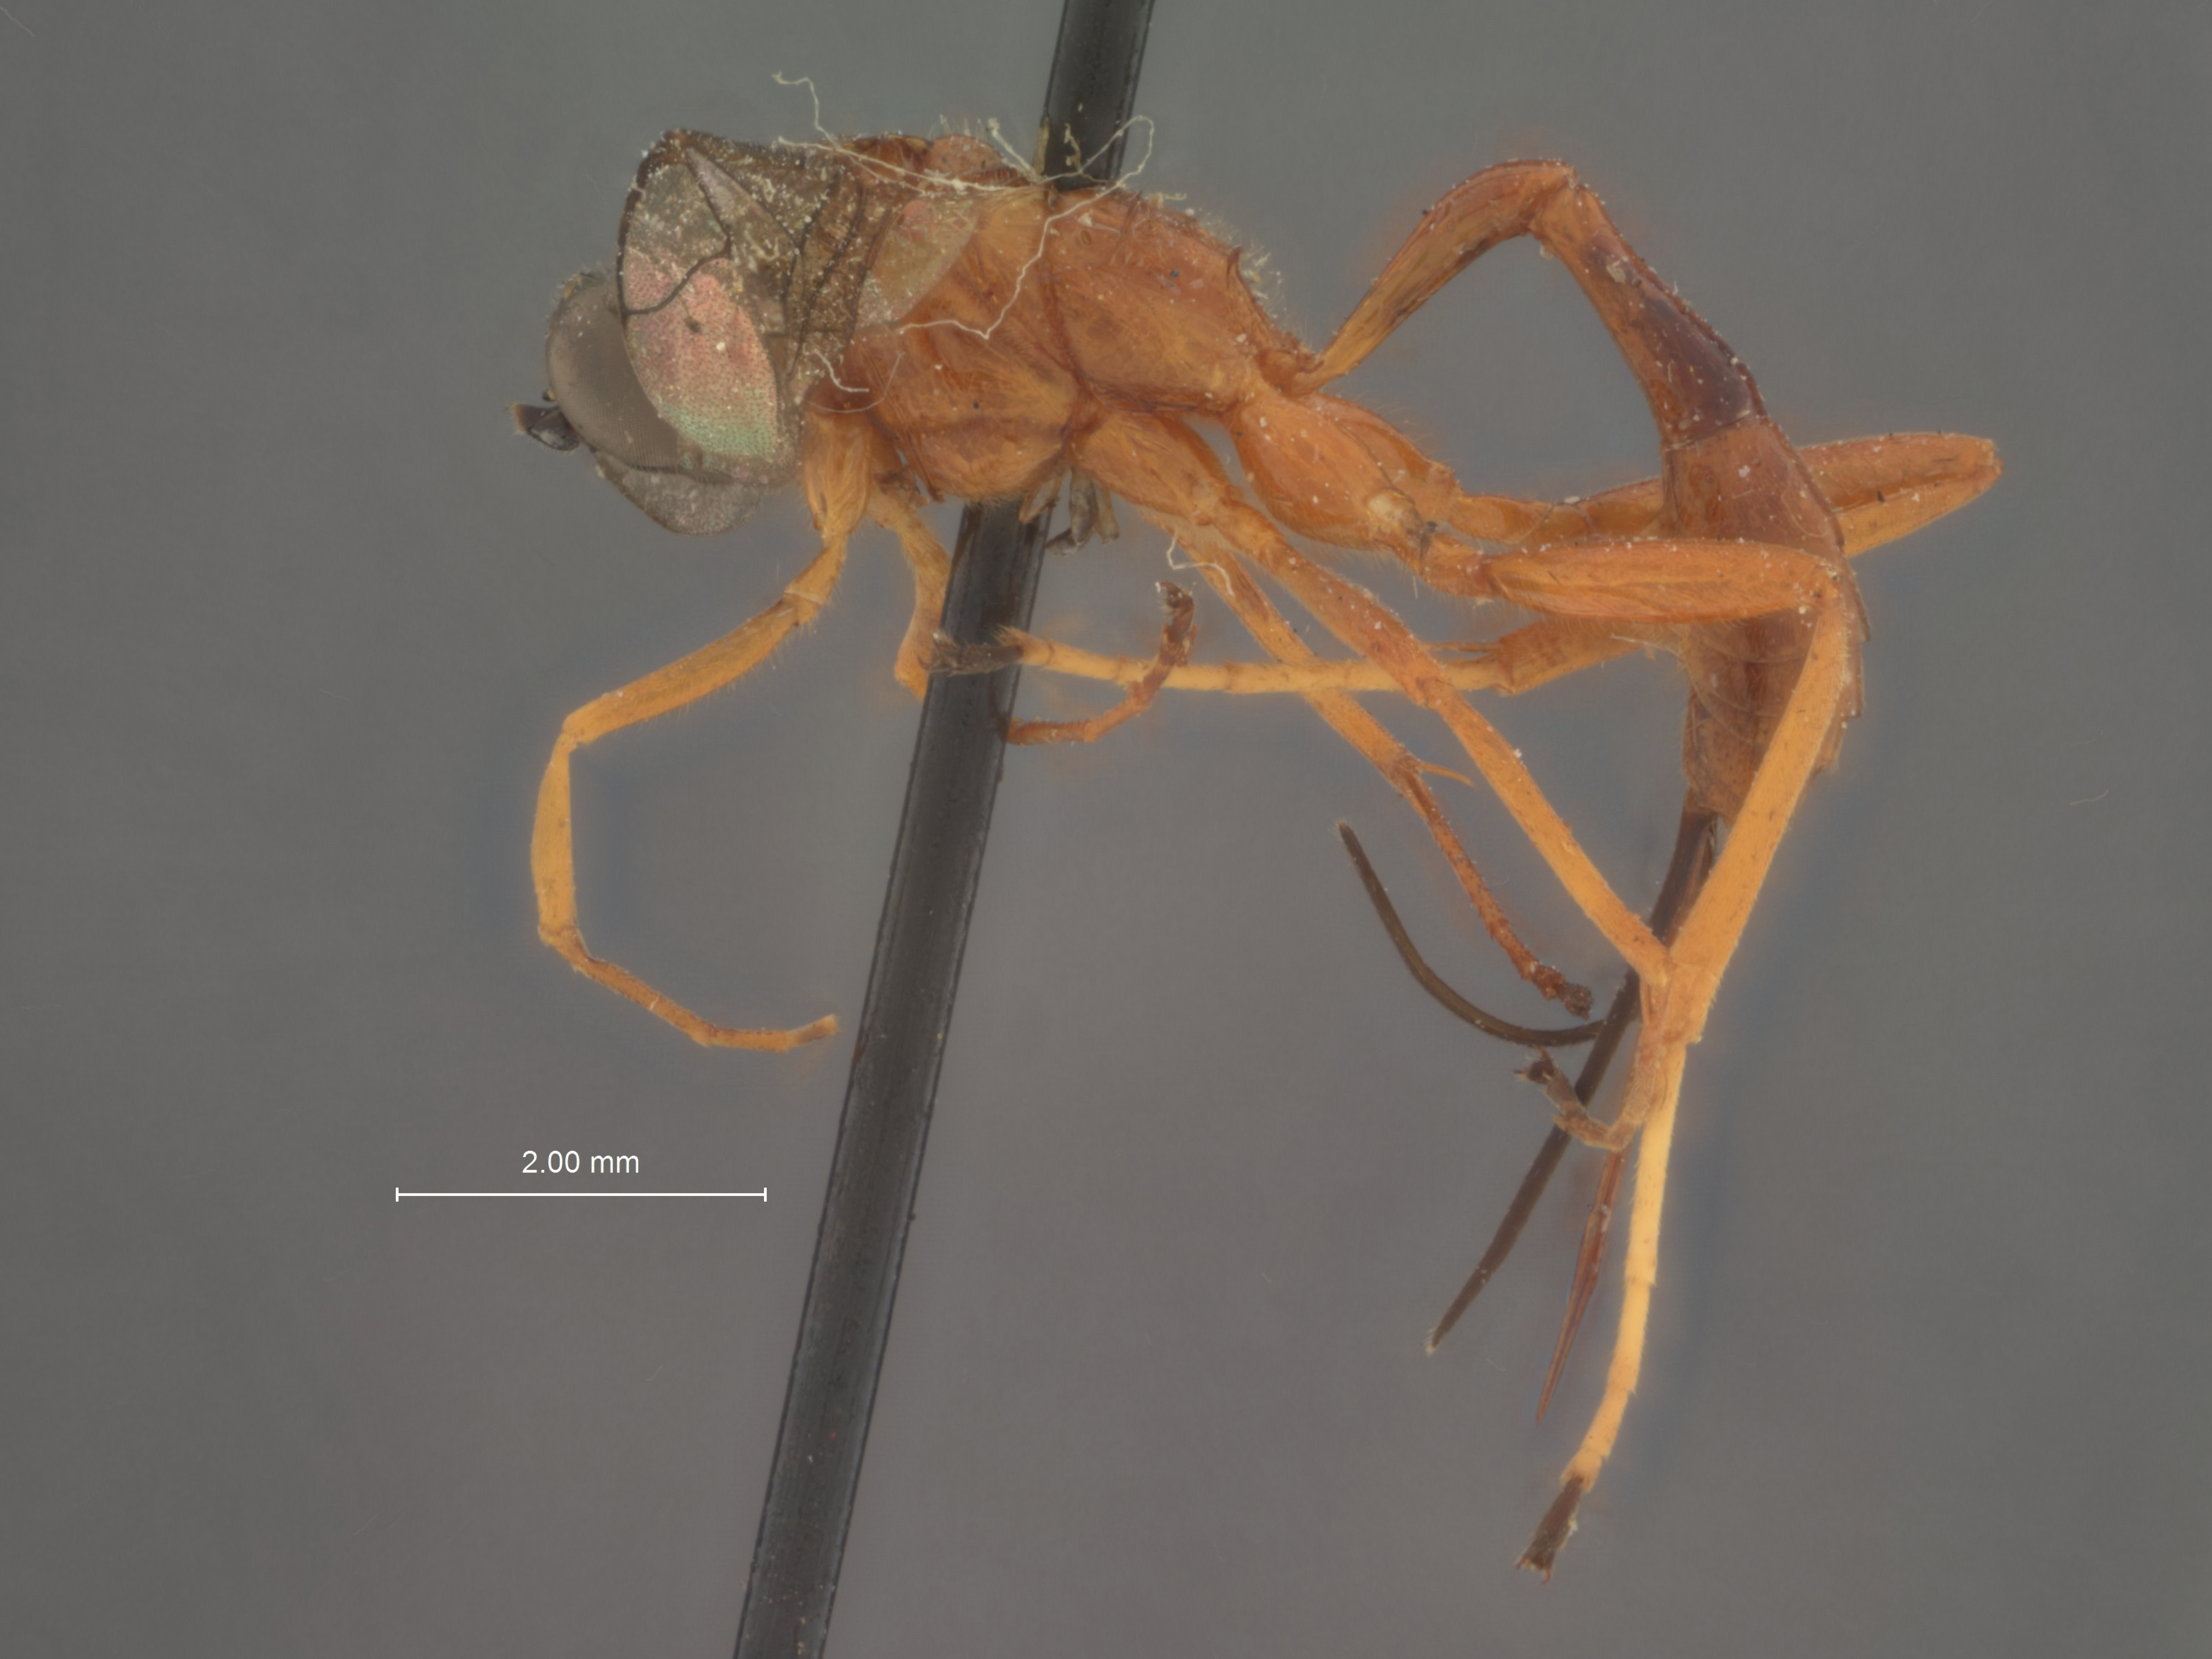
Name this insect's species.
Polycyrtus bicarinatus
